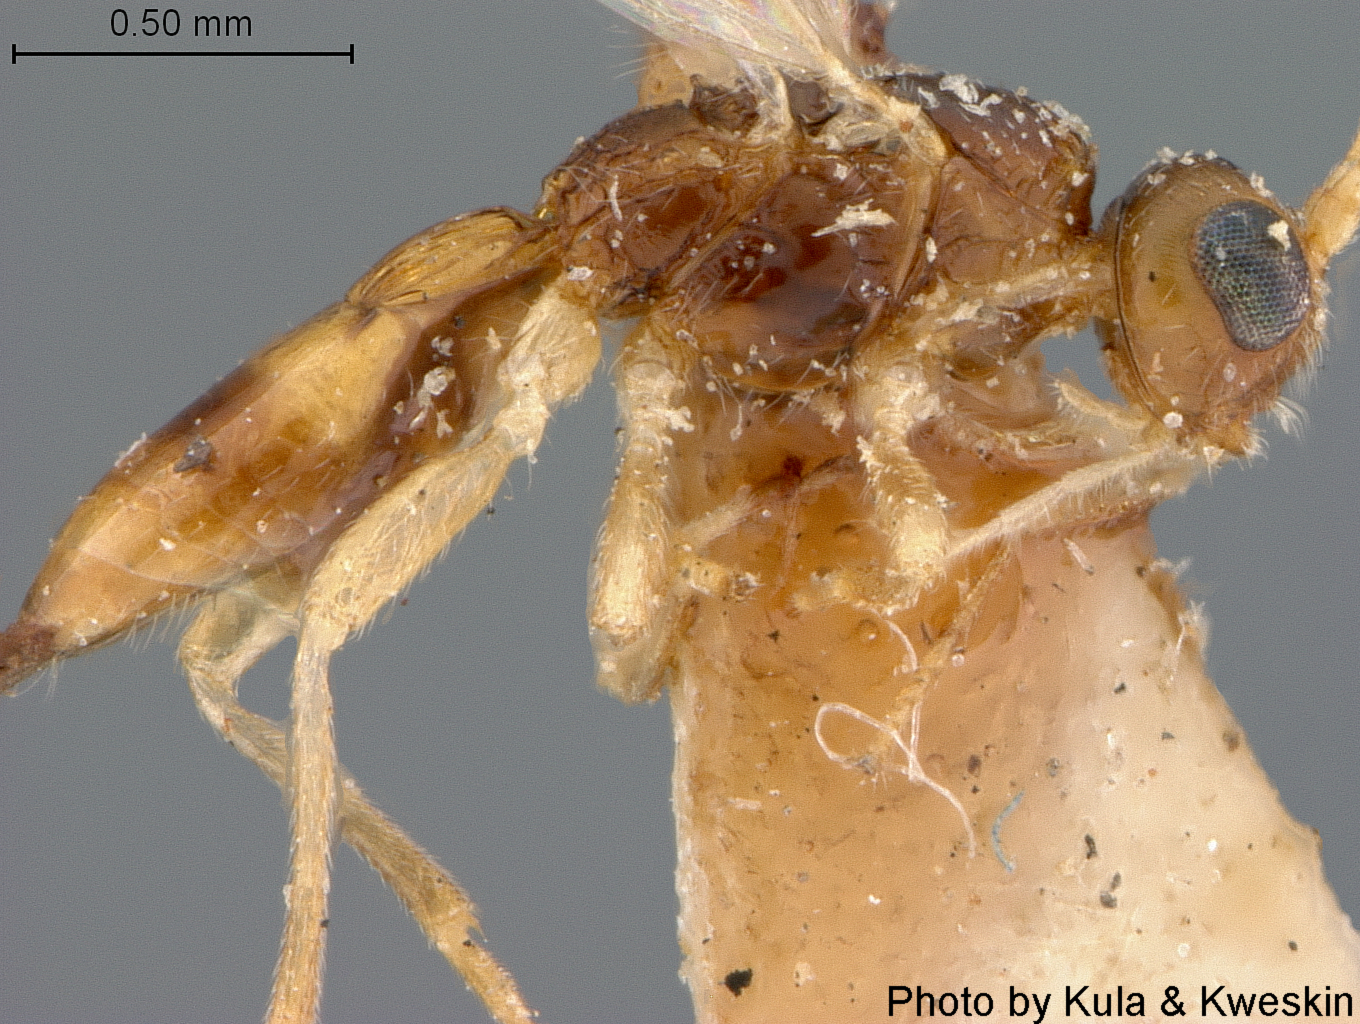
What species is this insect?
Aivalykus nearctius
